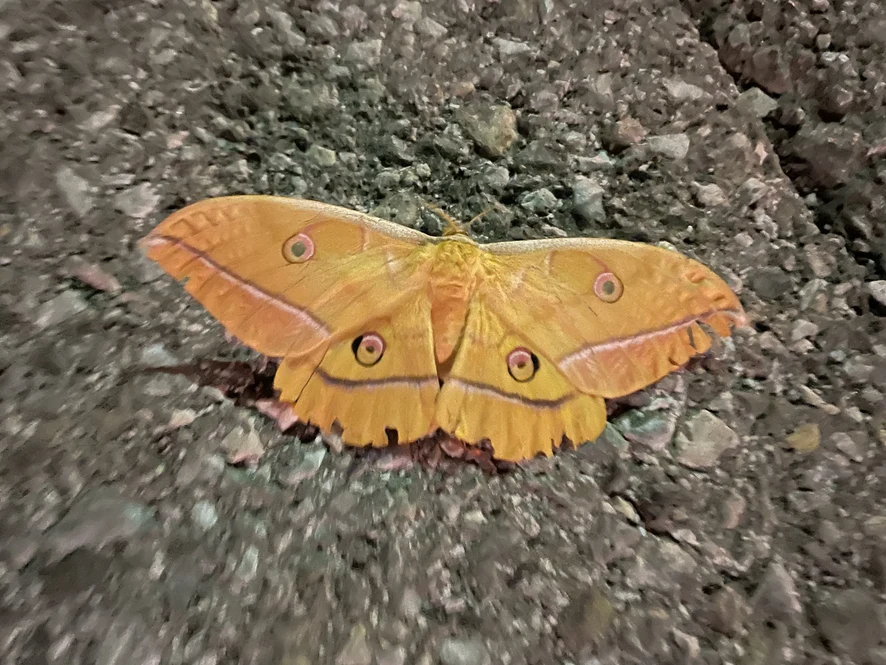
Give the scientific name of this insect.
Antheraea yamamai
